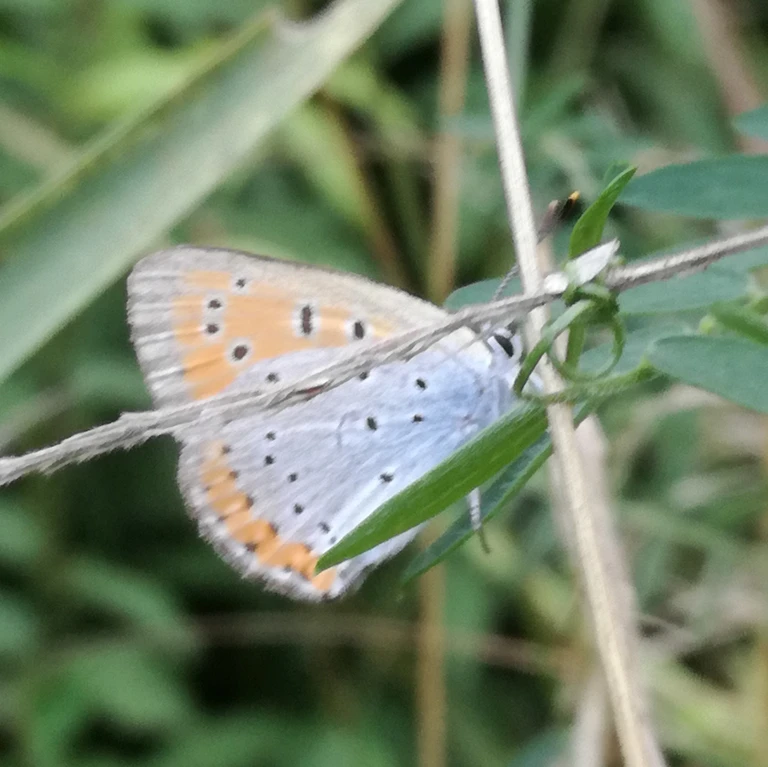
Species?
Lycaena dispar
